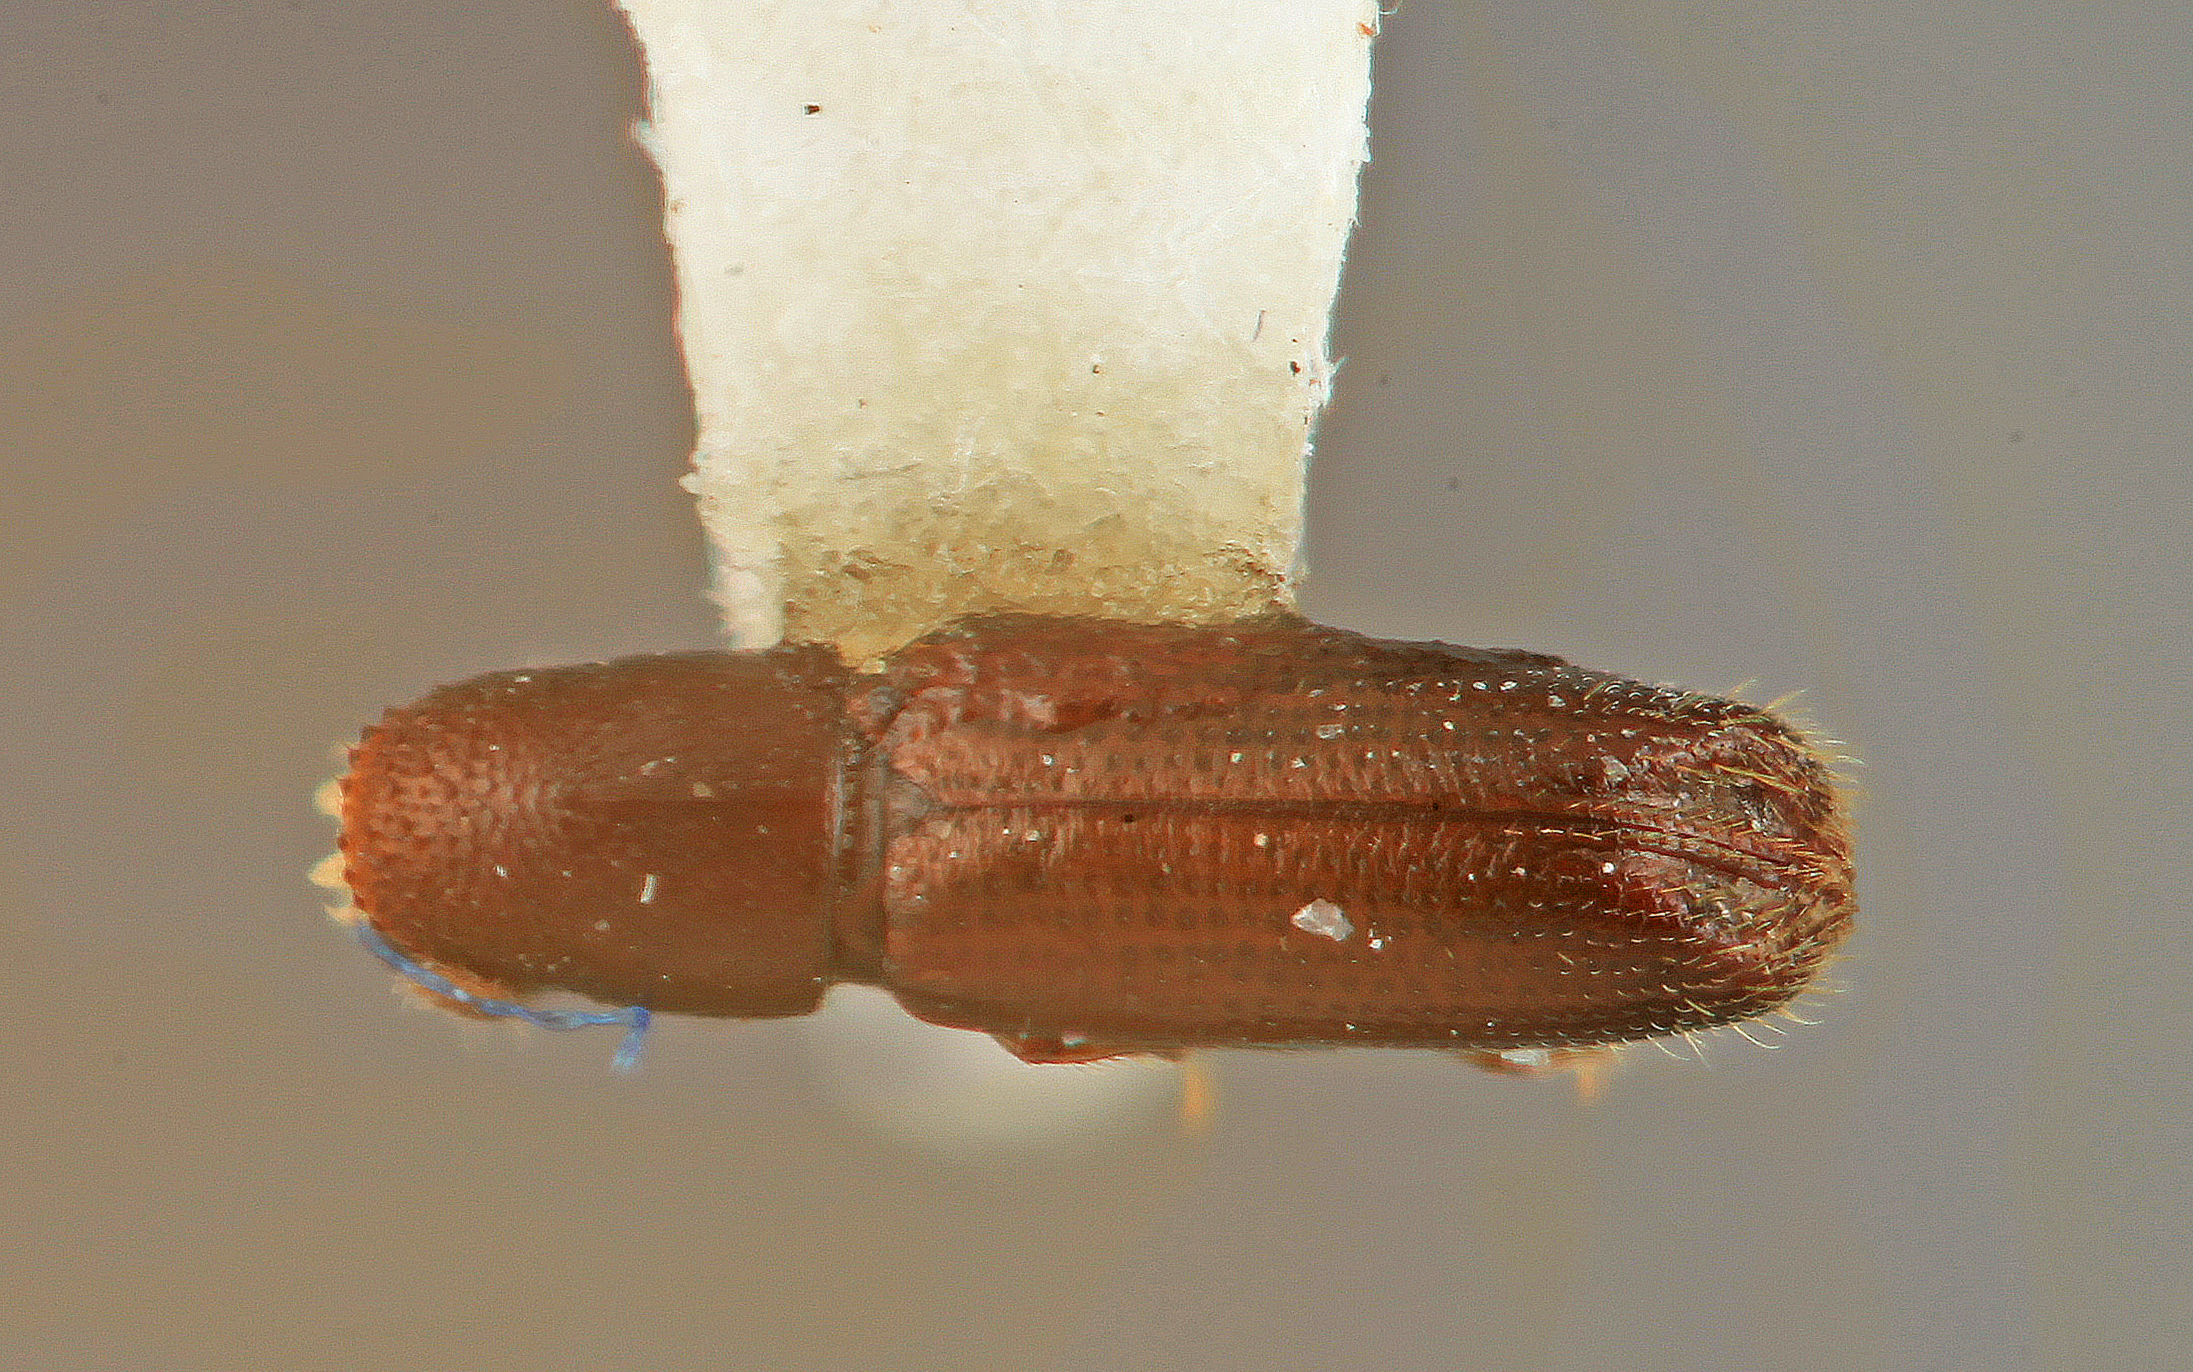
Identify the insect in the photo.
Gnathophthorus rallus
